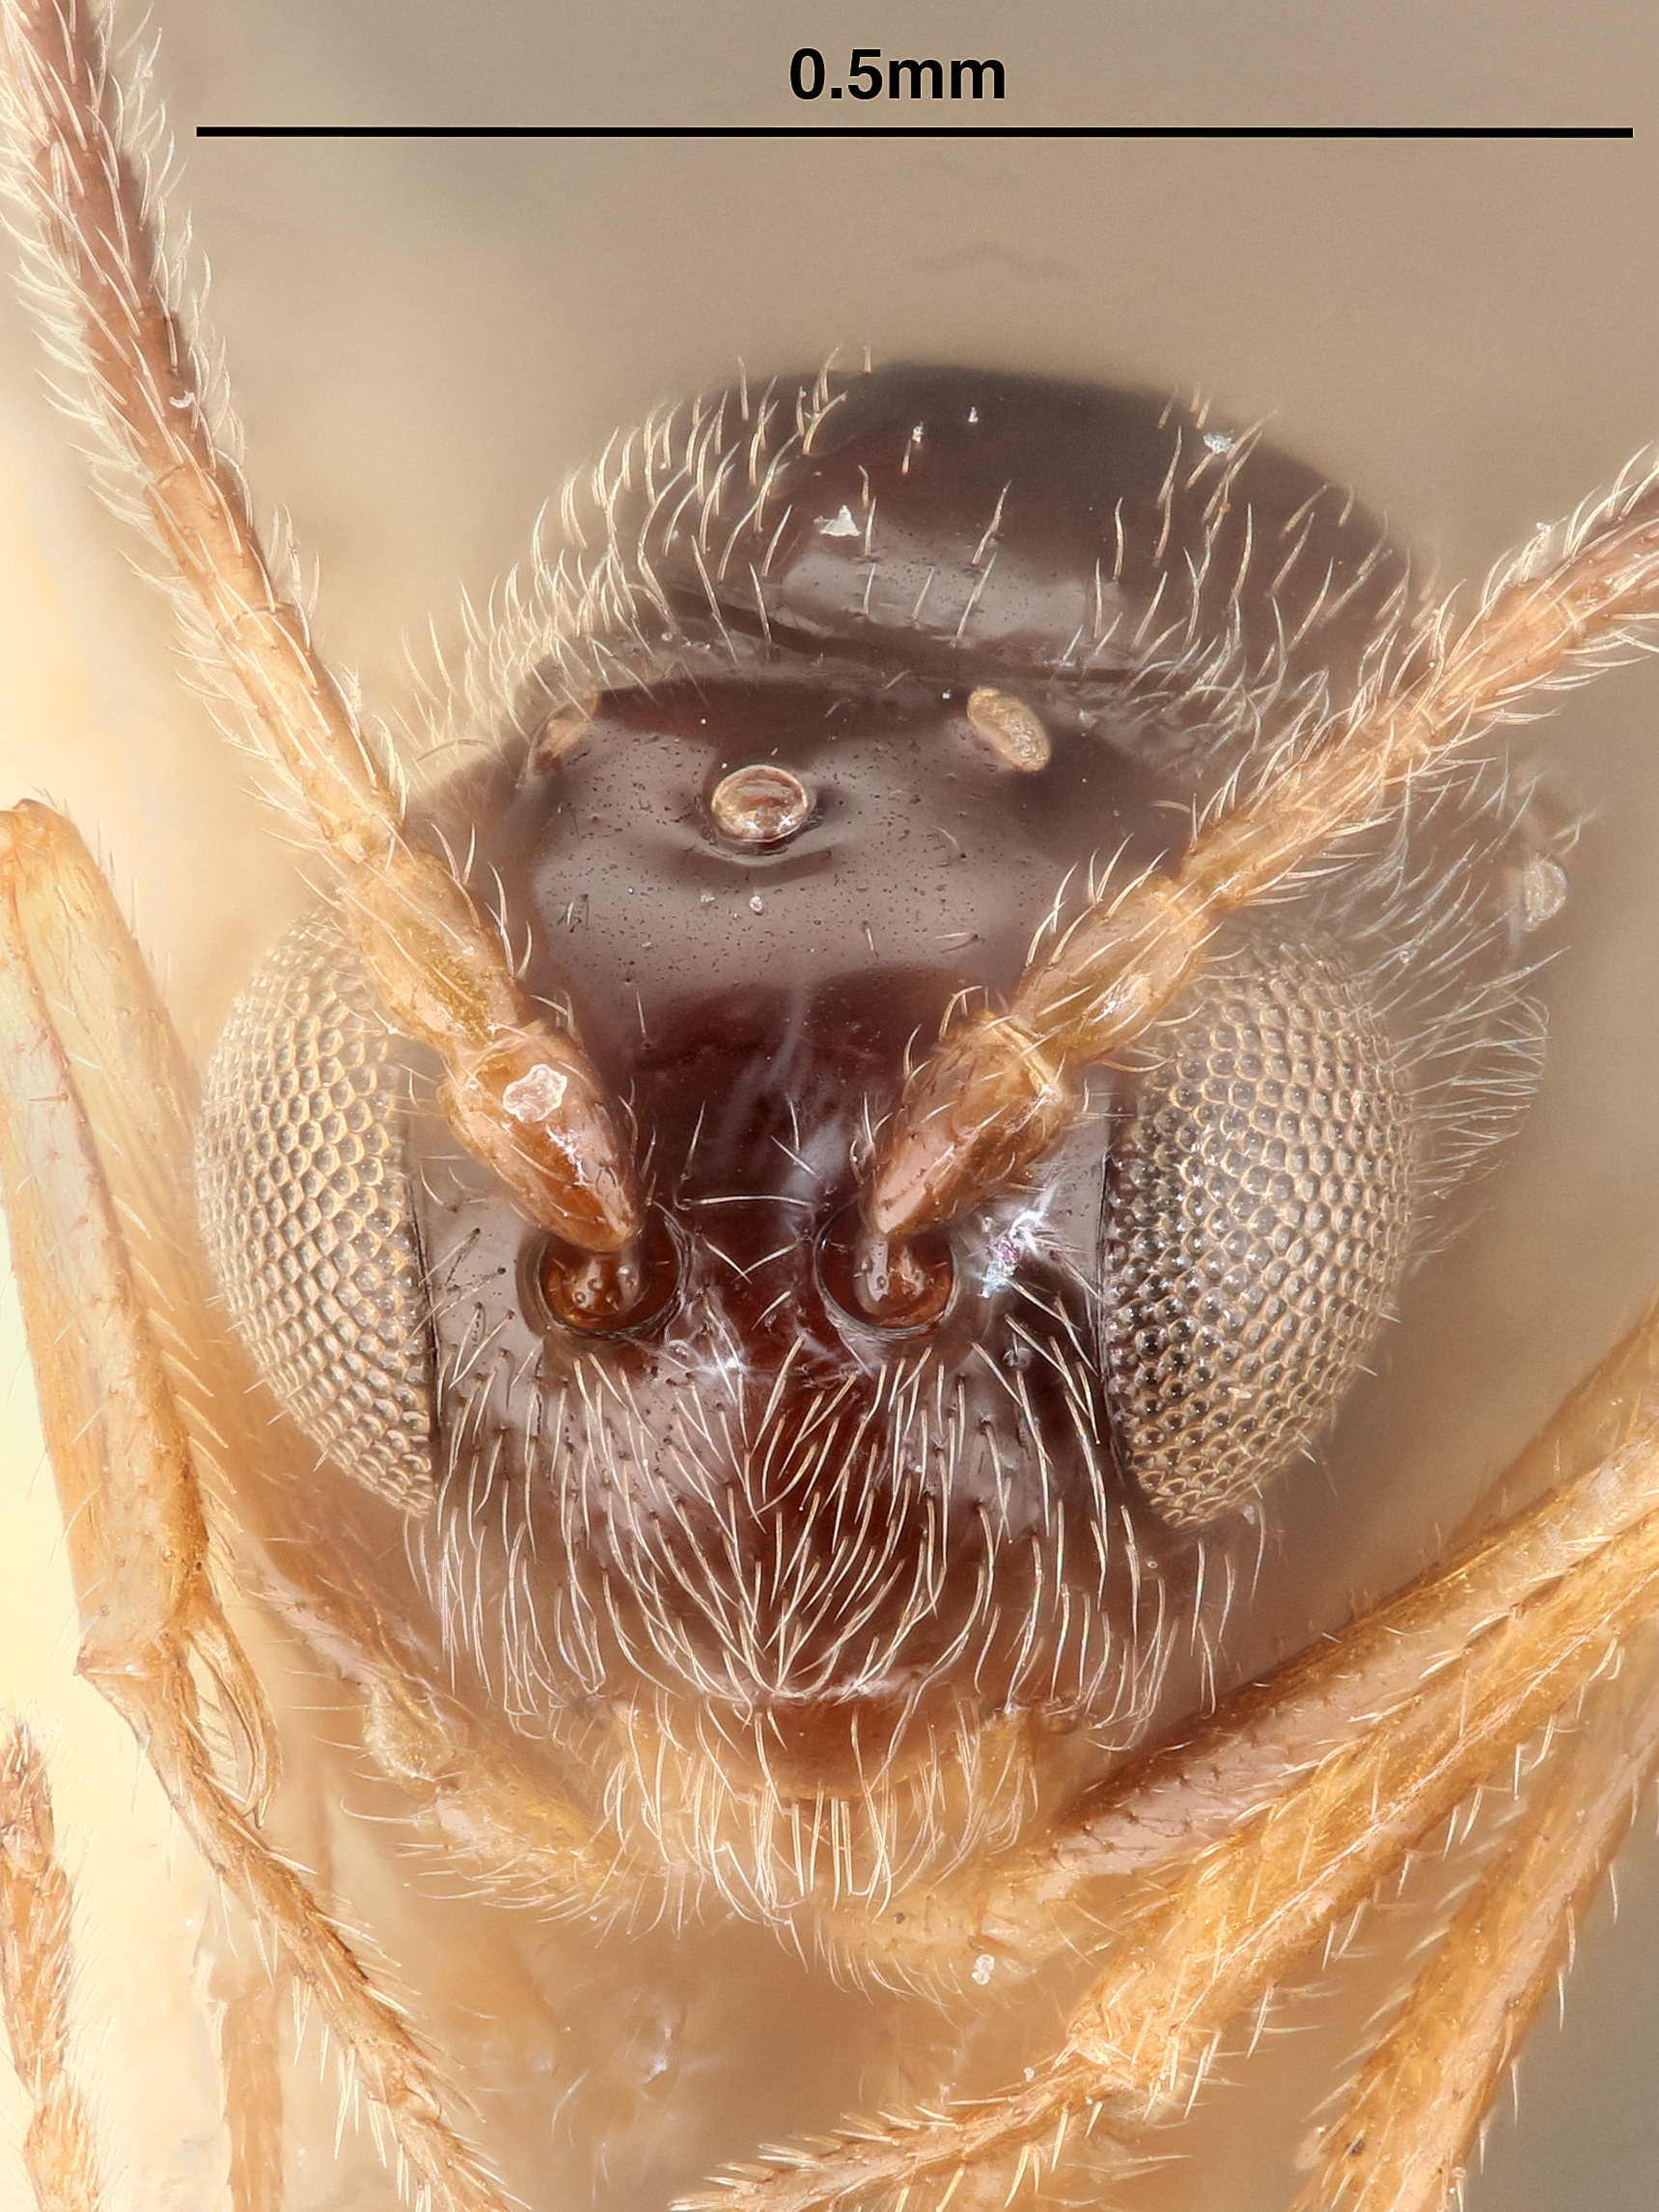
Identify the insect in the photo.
Phaenoglyphis qutierrezi
